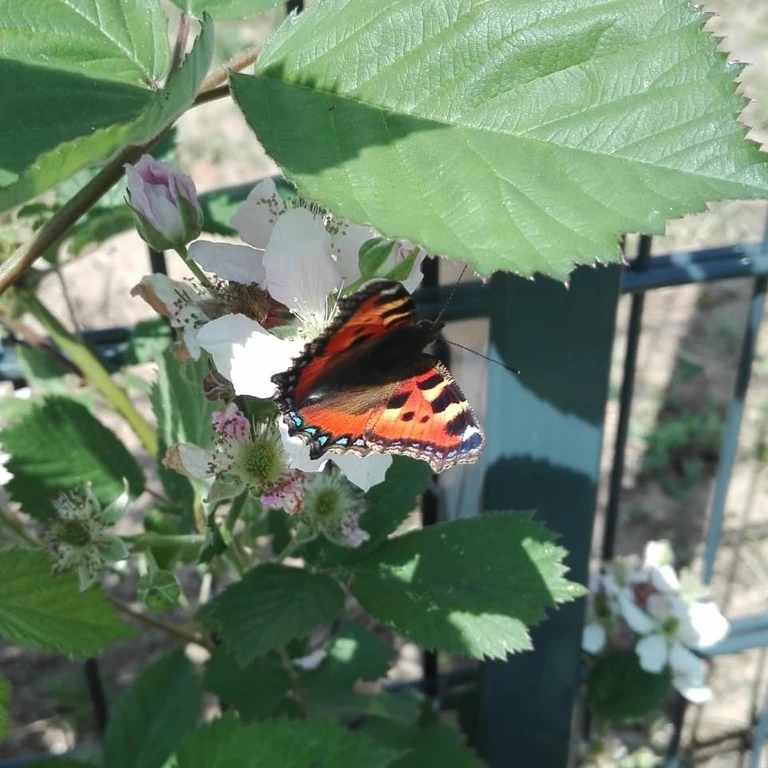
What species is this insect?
Aglais urticae
